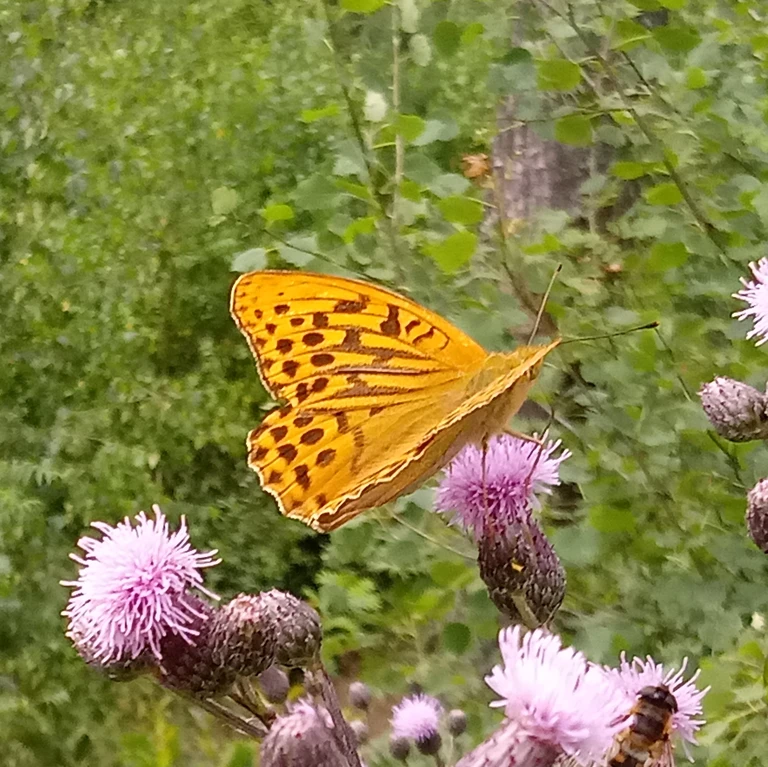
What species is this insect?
Argynnis paphia
